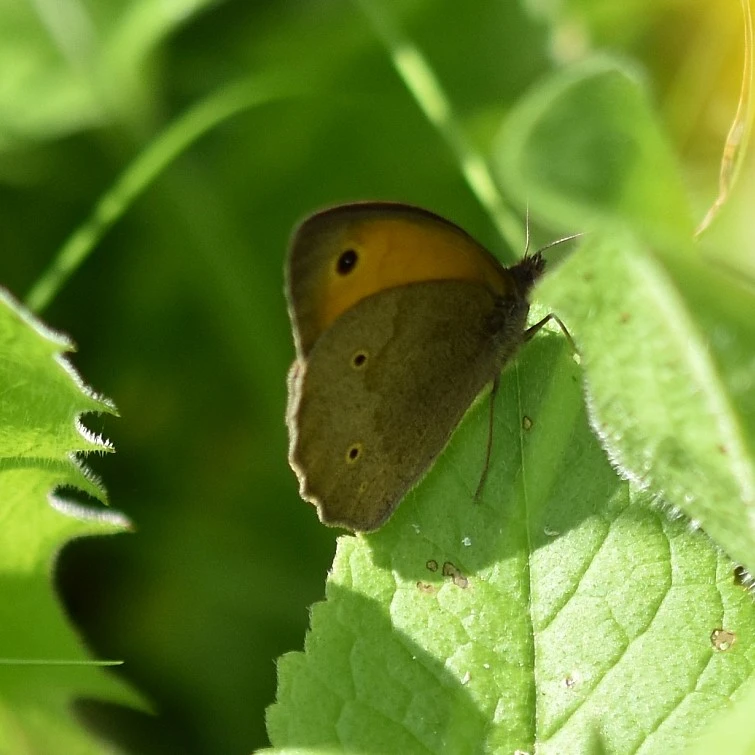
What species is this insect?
Maniola jurtina
